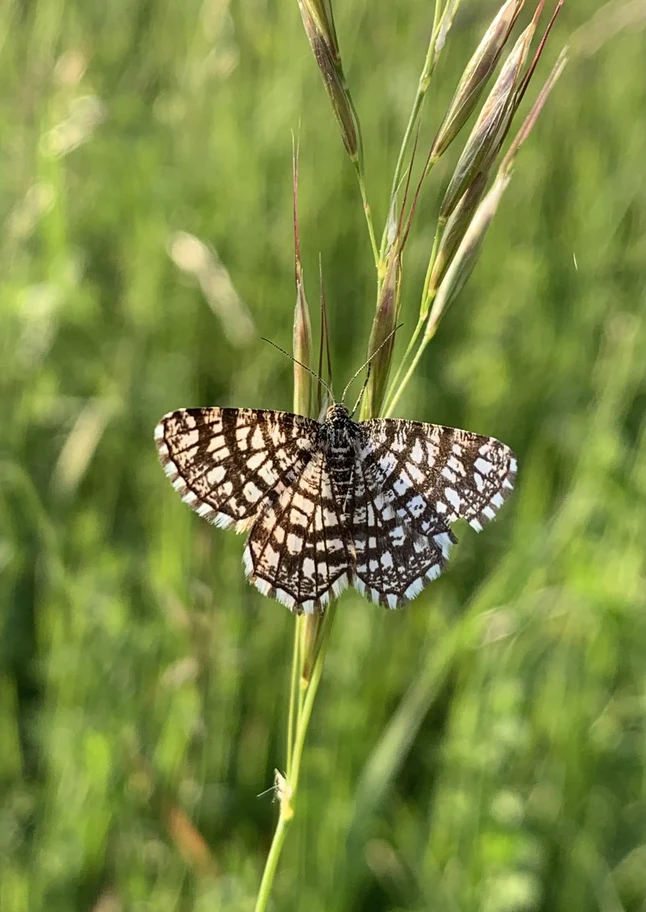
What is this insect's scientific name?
Chiasmia clathrata
